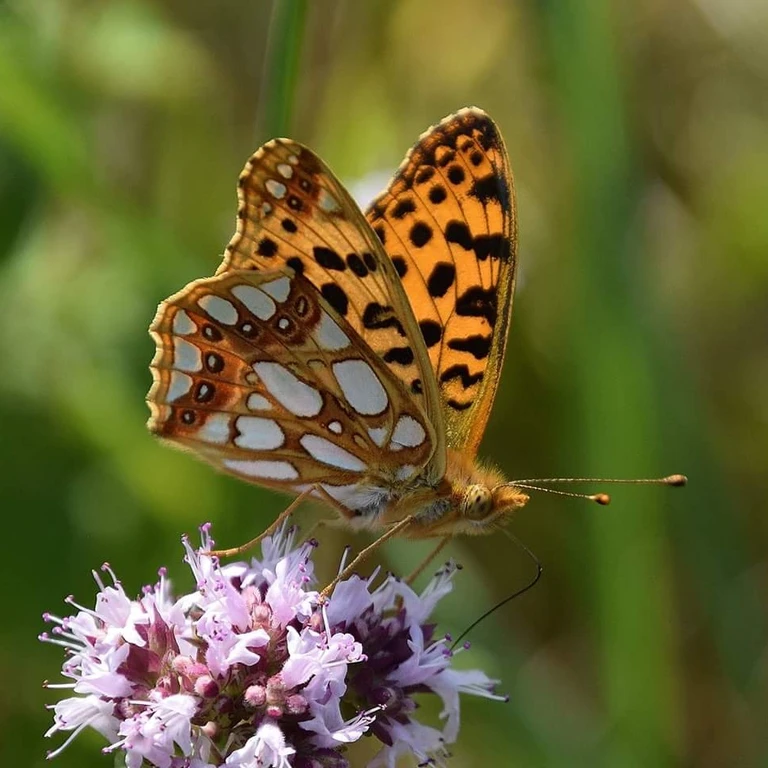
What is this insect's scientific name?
Issoria lathonia
